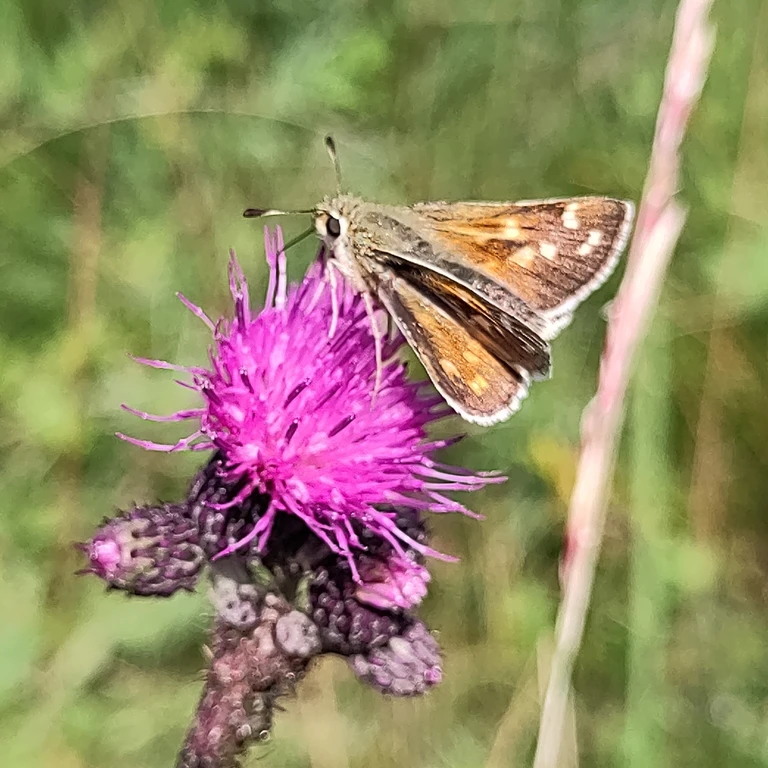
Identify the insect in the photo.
Hesperia comma
